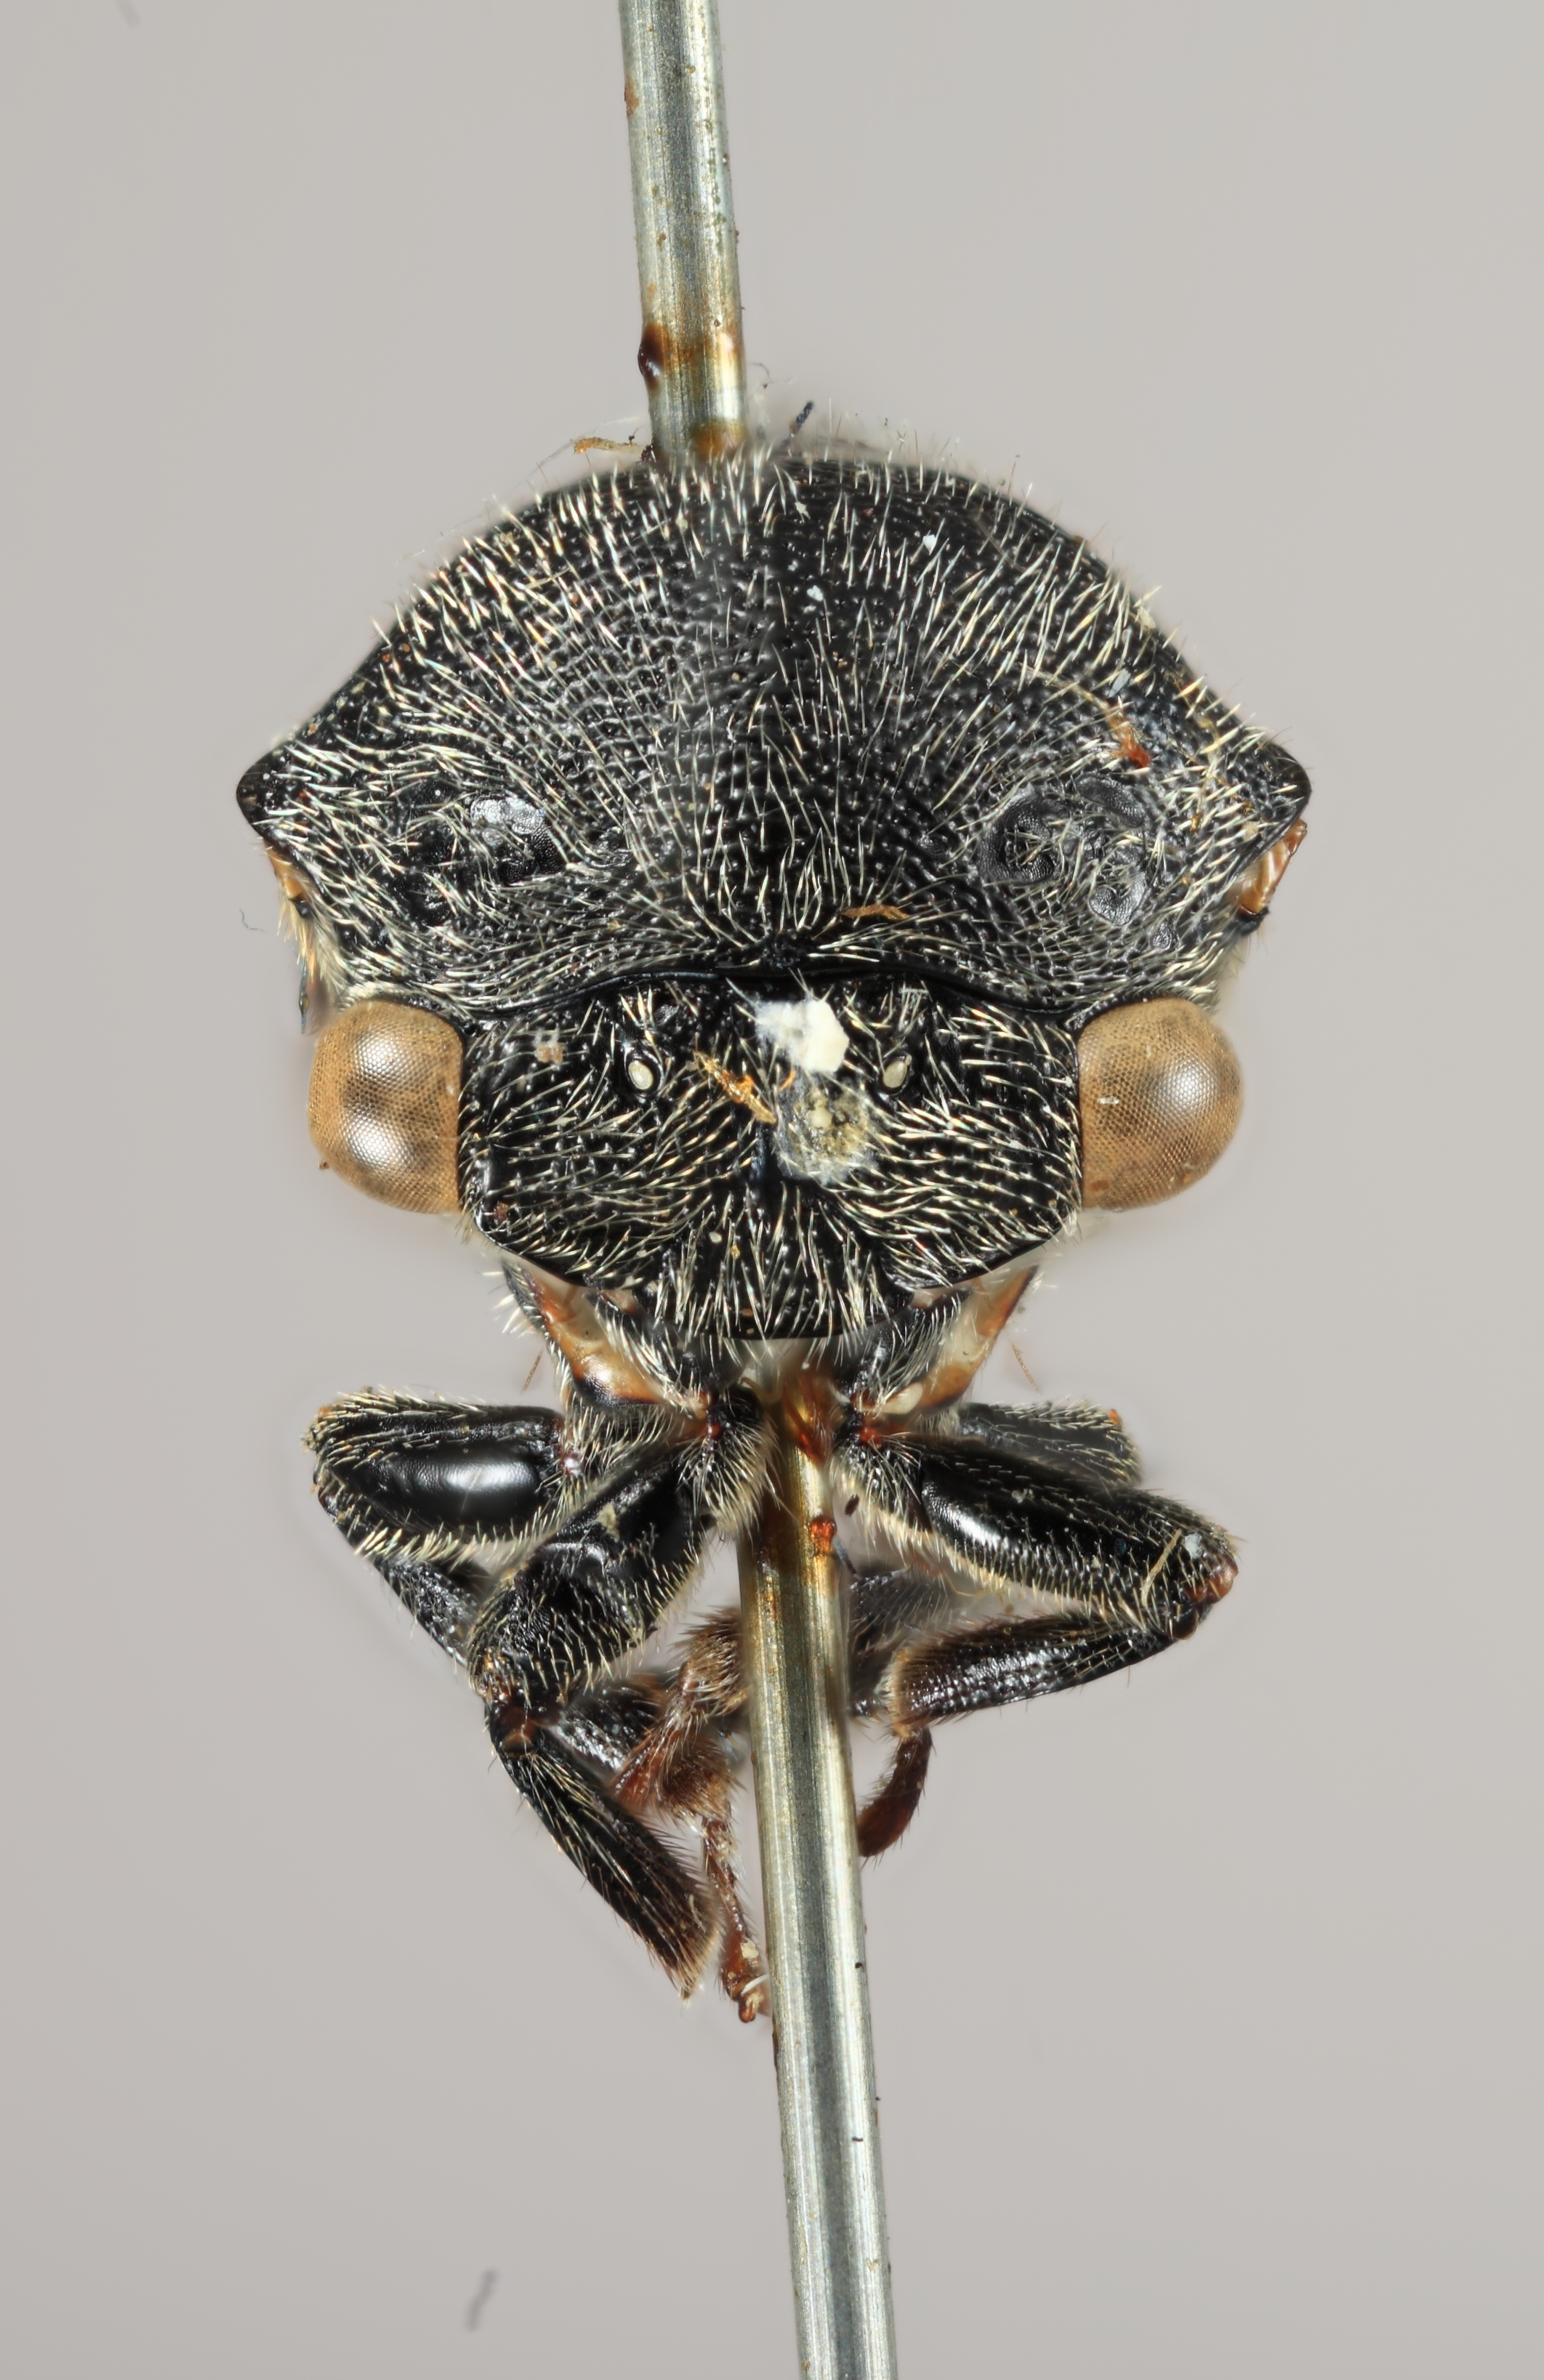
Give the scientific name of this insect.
Gargara trifoliata
